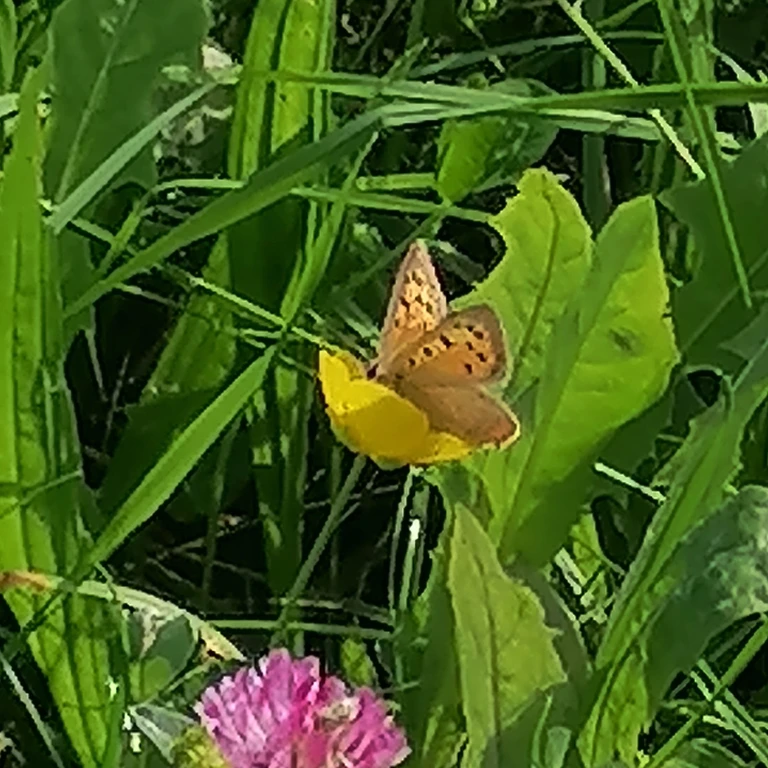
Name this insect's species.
Lycaena phlaeas
